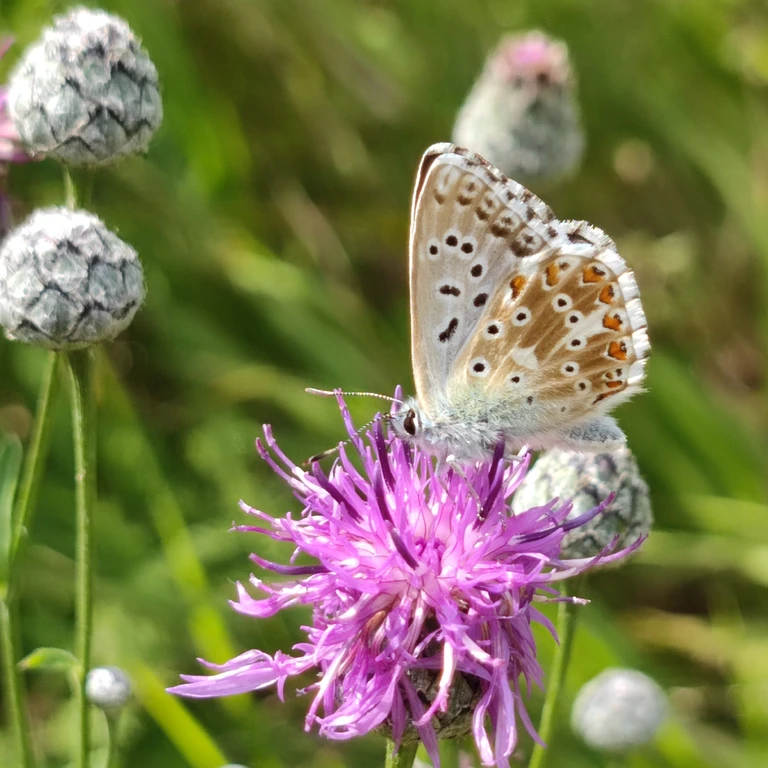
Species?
Lysandra coridon
